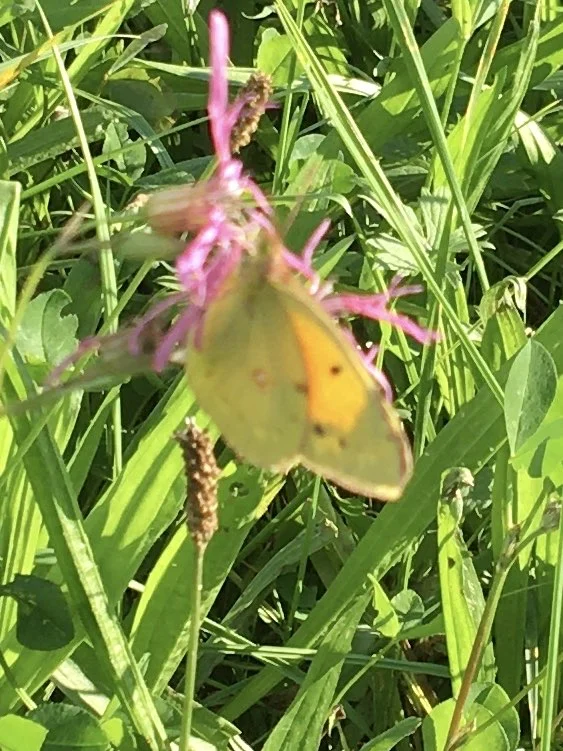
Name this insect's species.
Colias croceus
